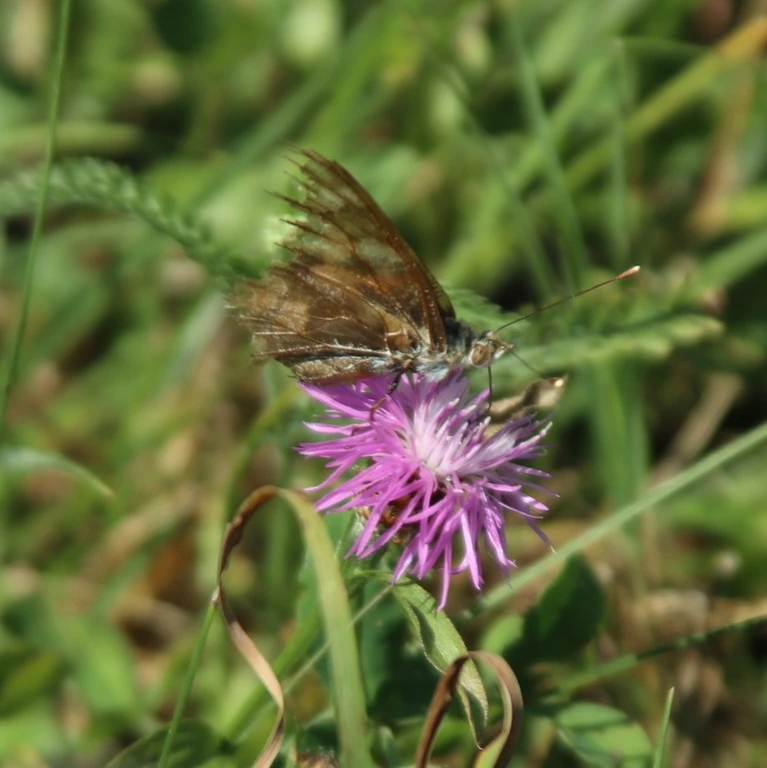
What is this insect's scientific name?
Vanessa cardui
